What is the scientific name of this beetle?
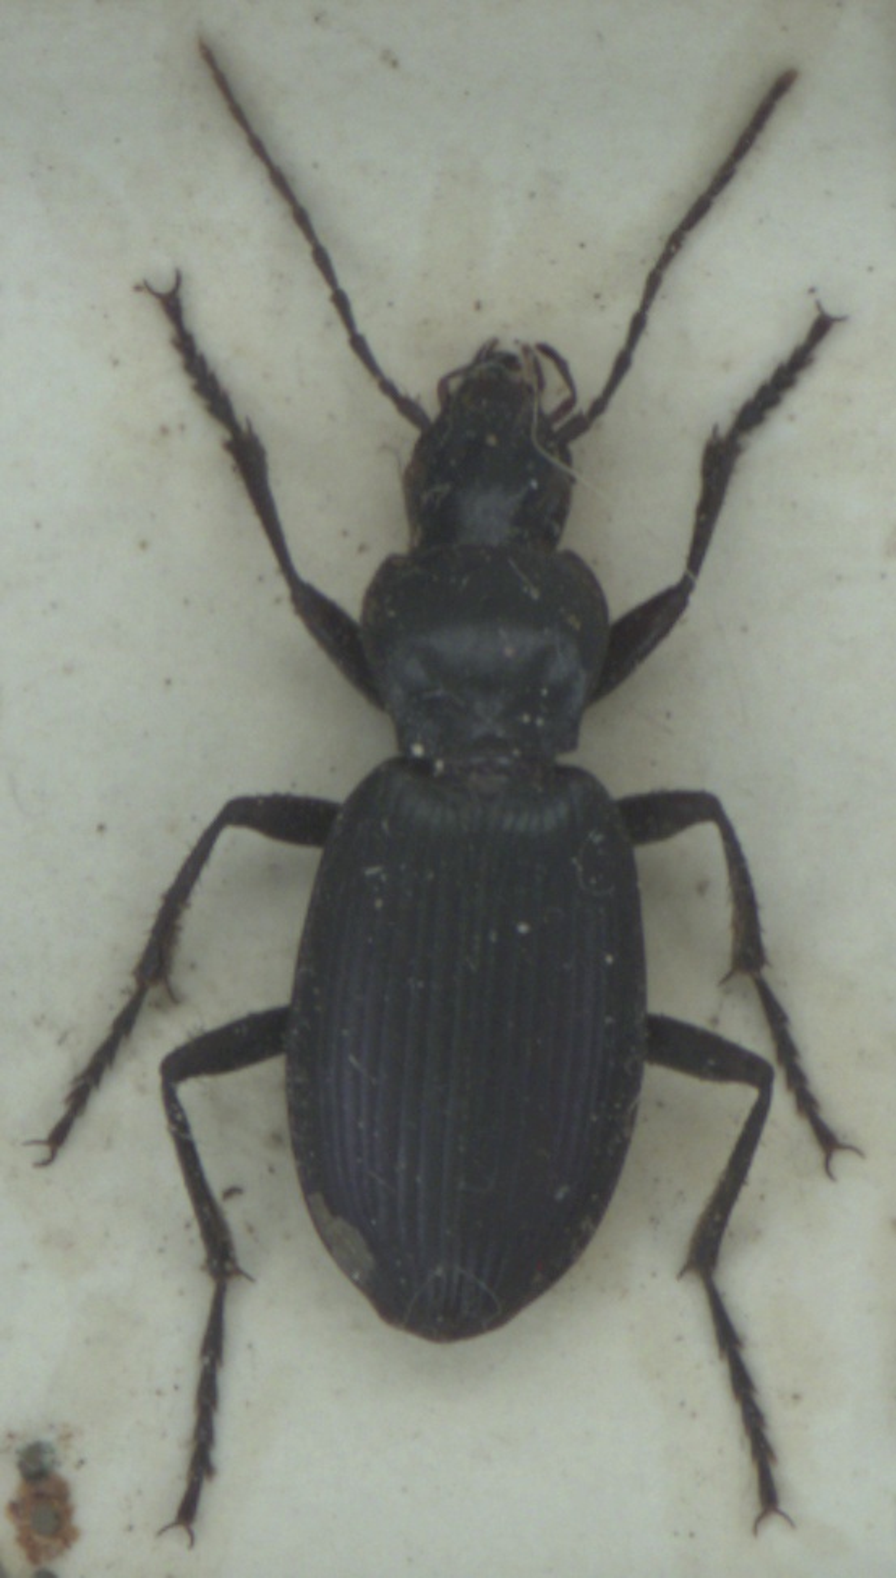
Laemostenus terricola
